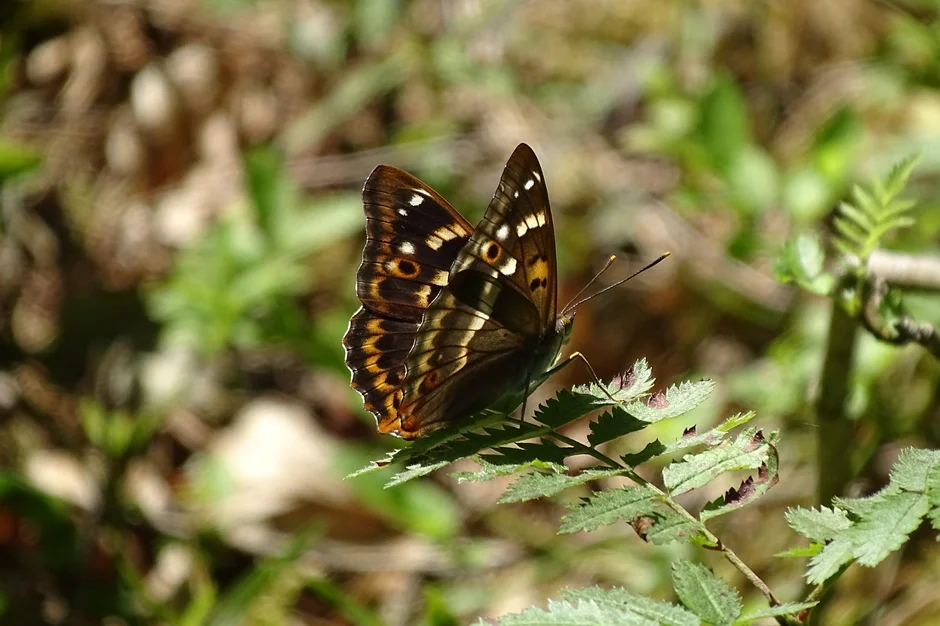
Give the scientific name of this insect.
Apatura ilia
